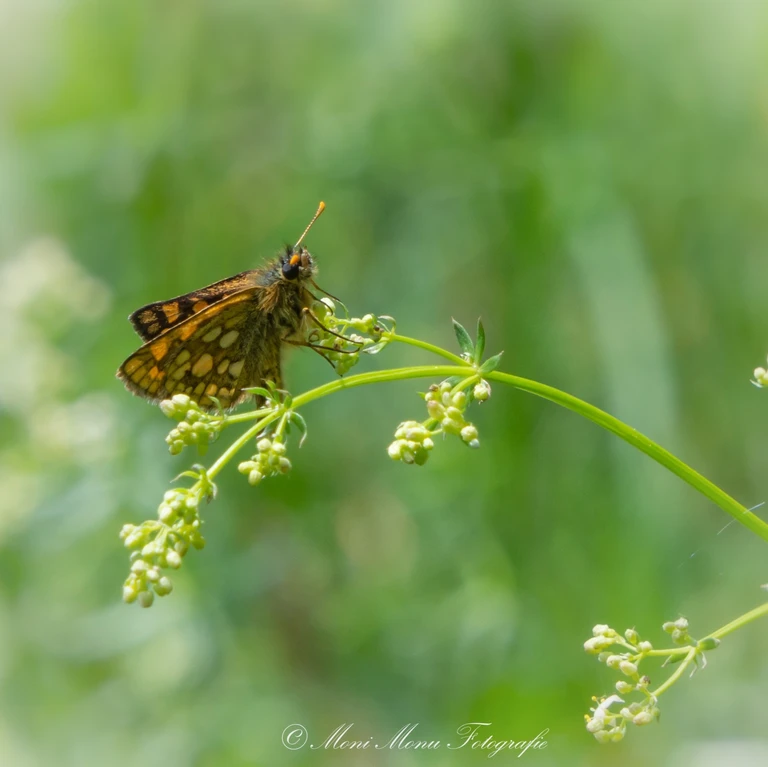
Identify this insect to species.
Carterocephalus palaemon
